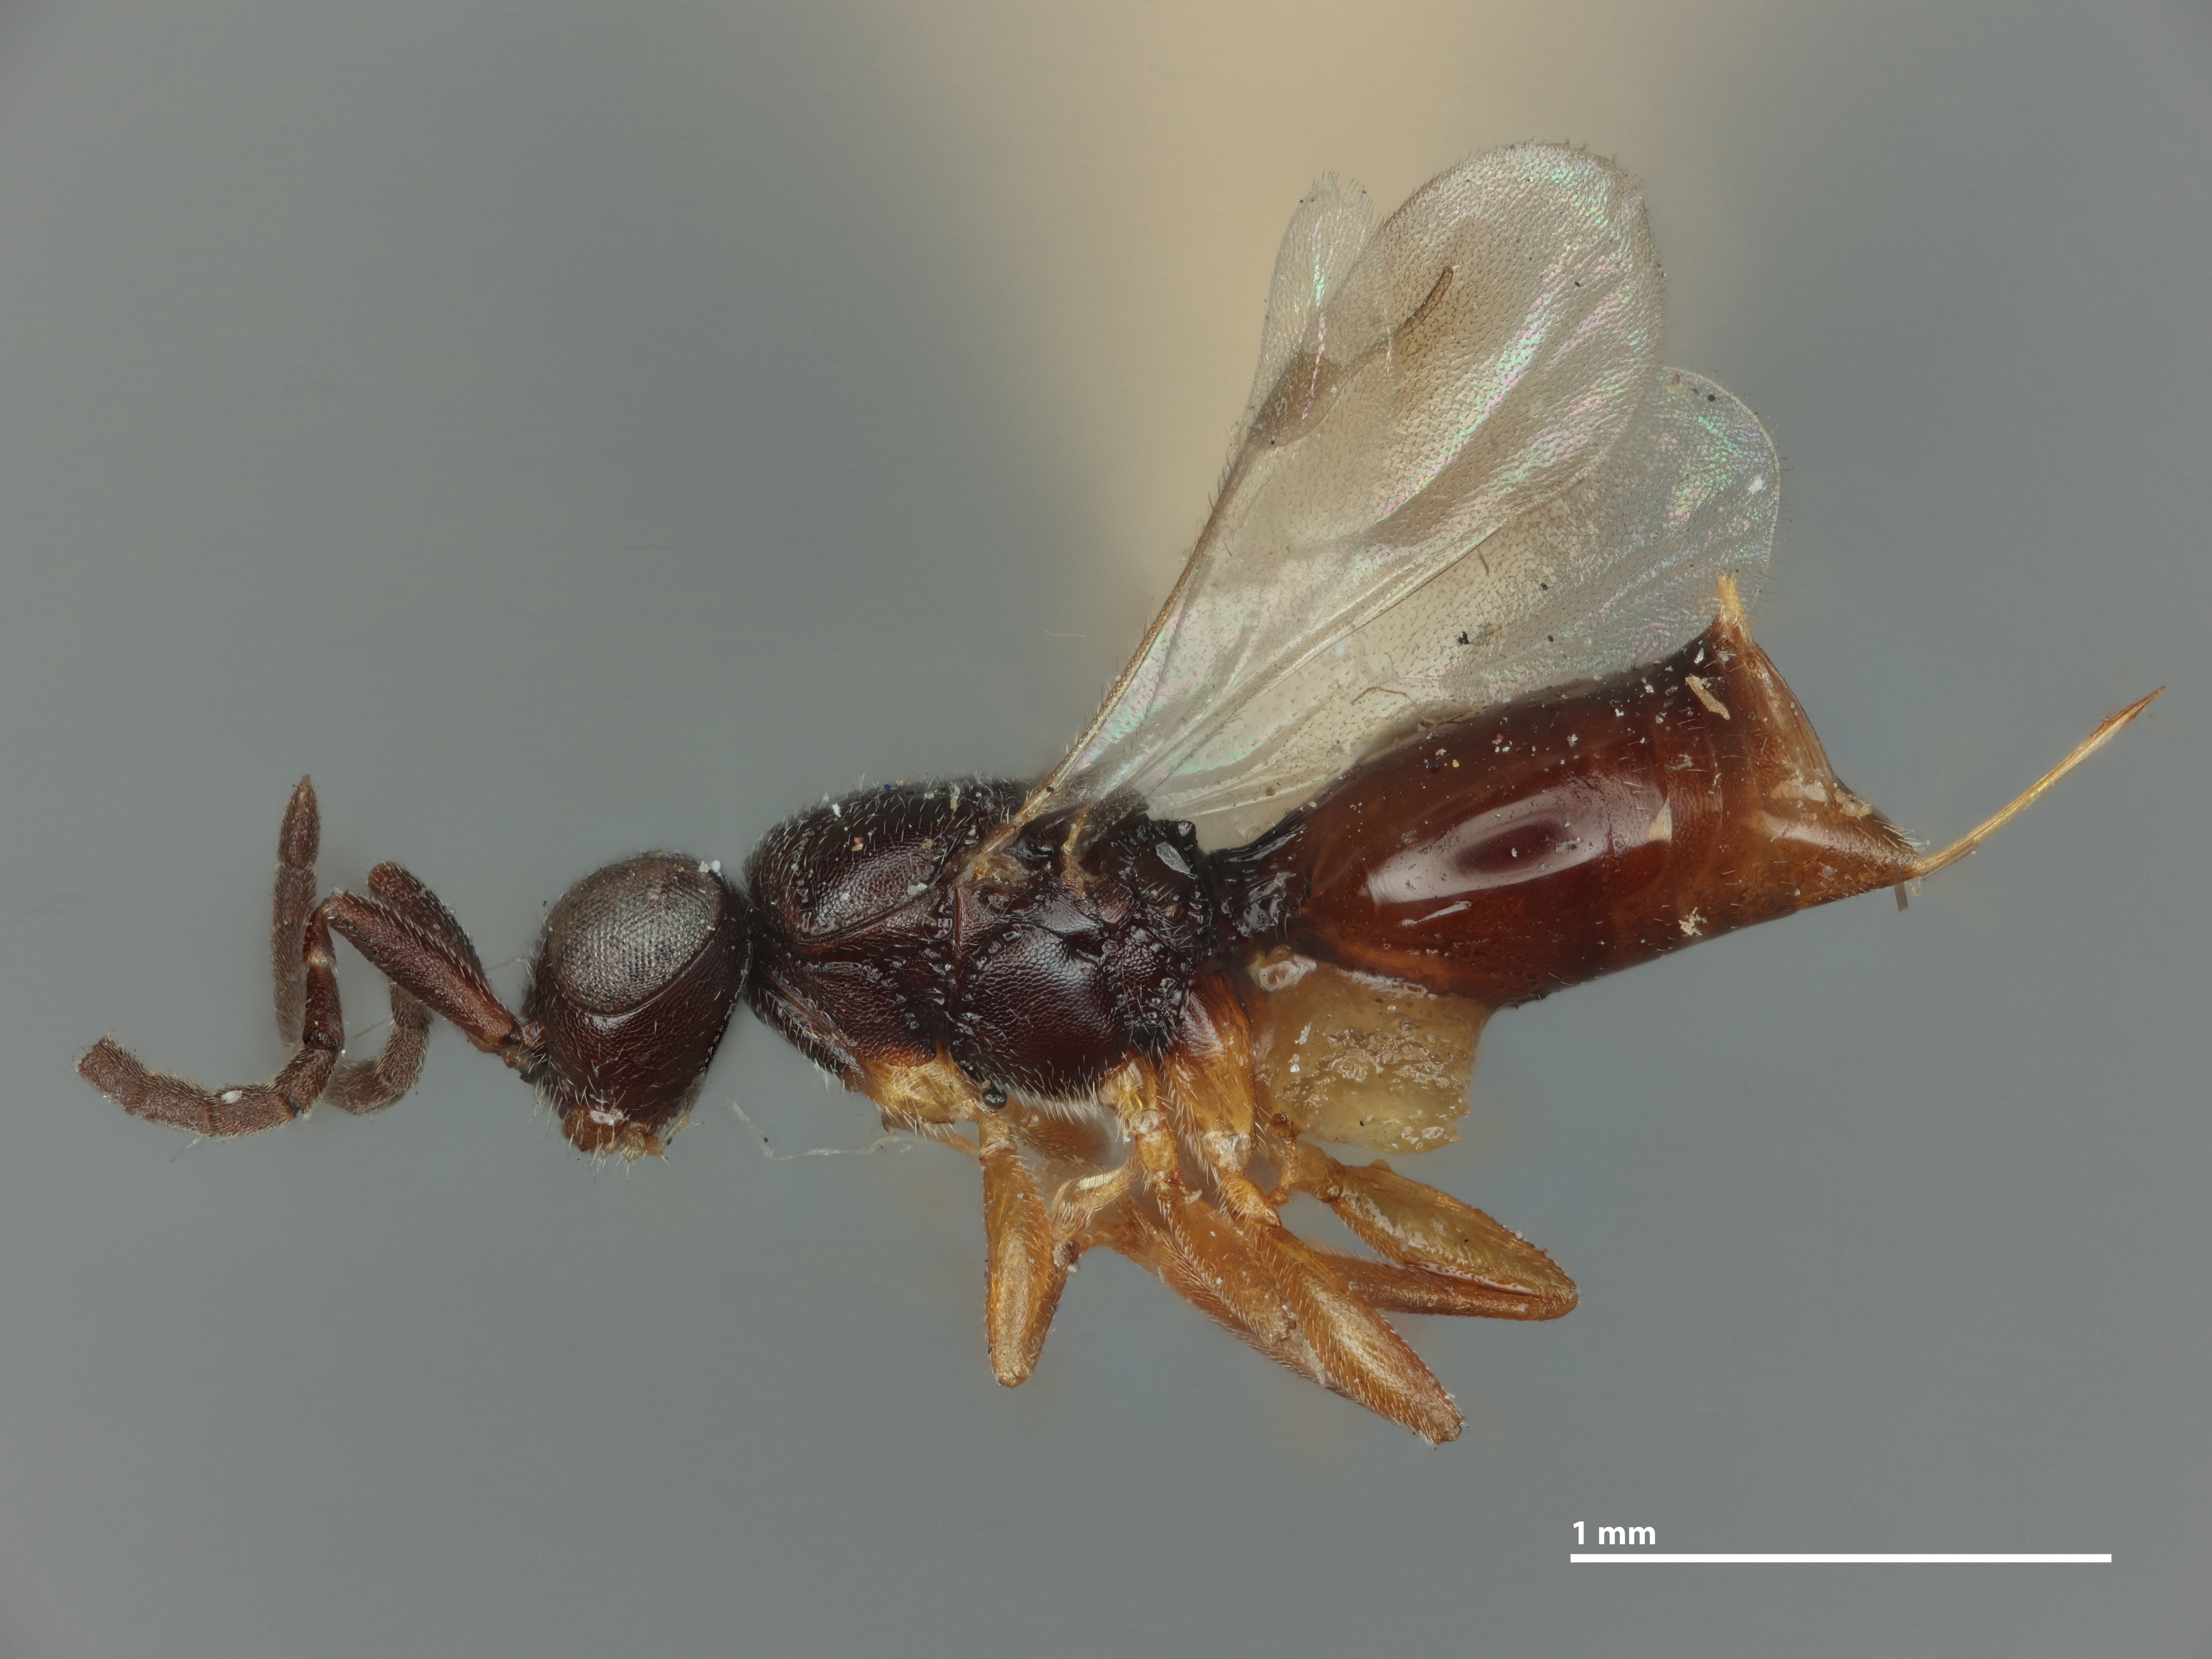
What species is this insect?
Megaspilus anomaliventris
